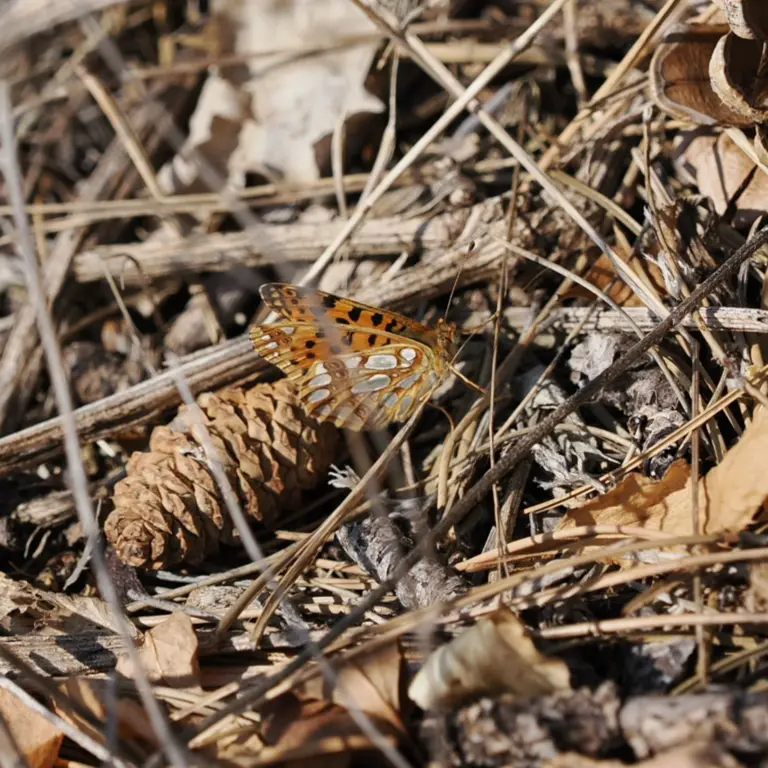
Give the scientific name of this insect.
Issoria lathonia
